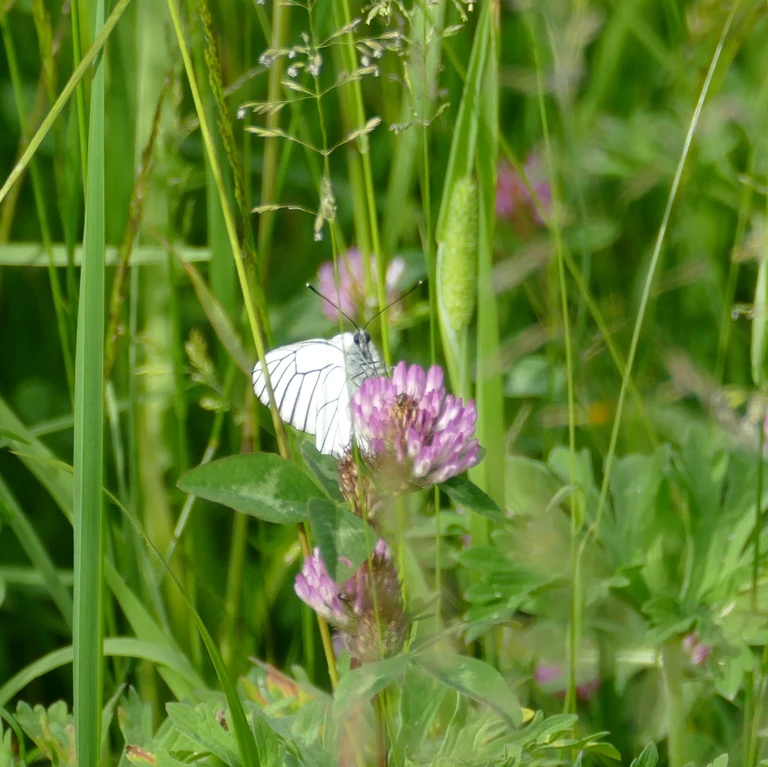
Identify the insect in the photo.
Aporia crataegi
